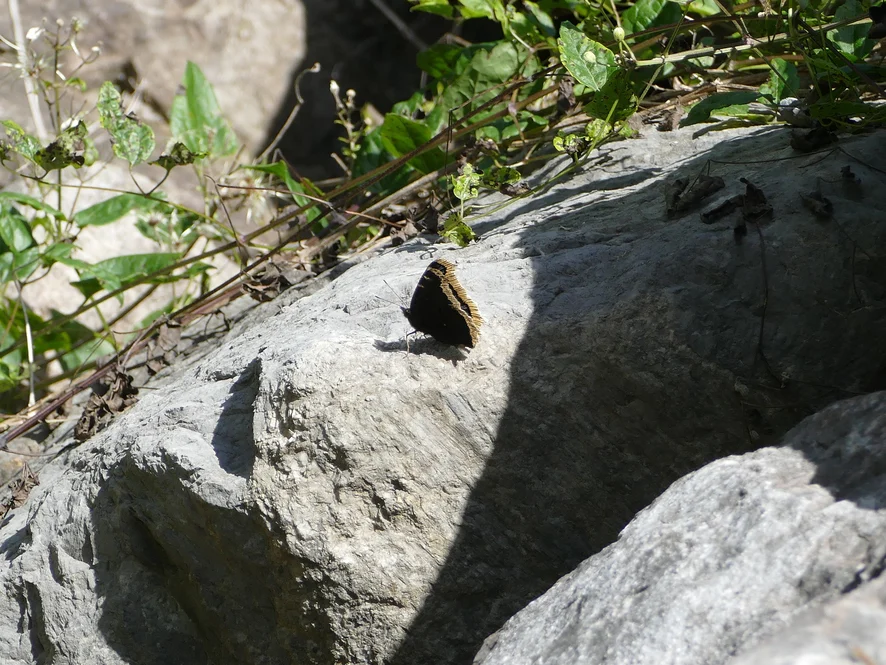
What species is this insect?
Nymphalis antiopa
